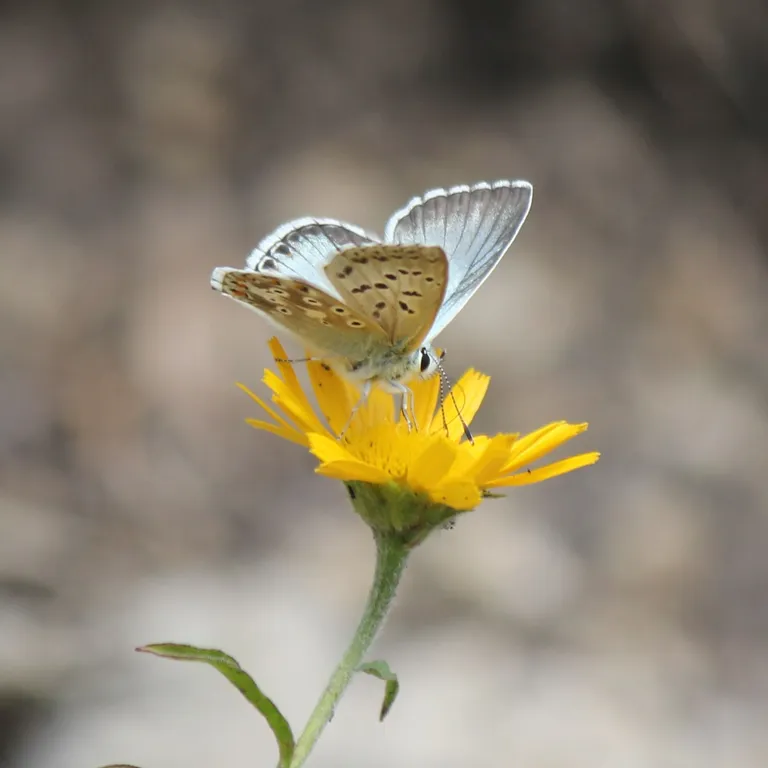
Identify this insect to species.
Lysandra coridon
